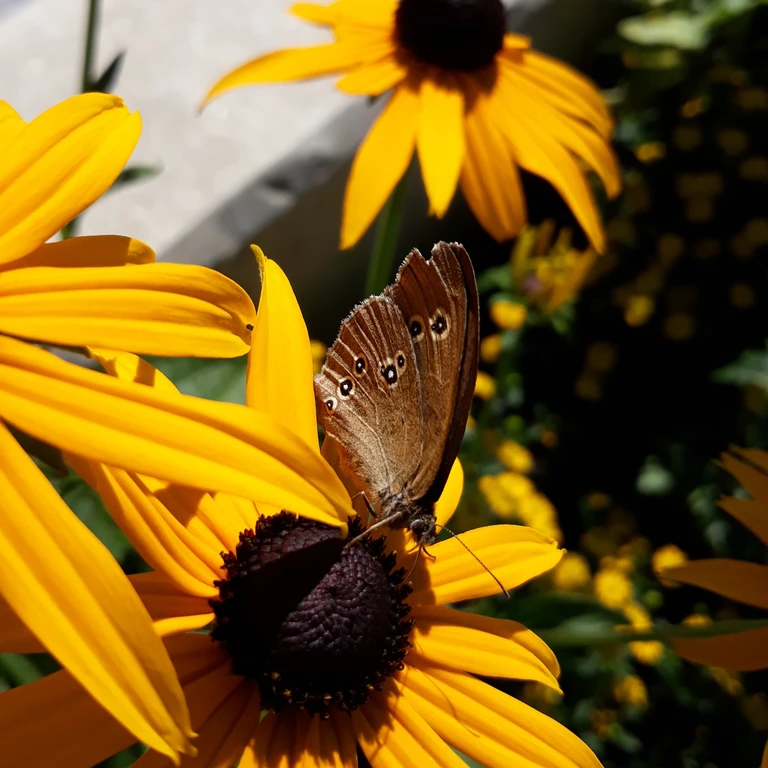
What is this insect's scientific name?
Aphantopus hyperantus
